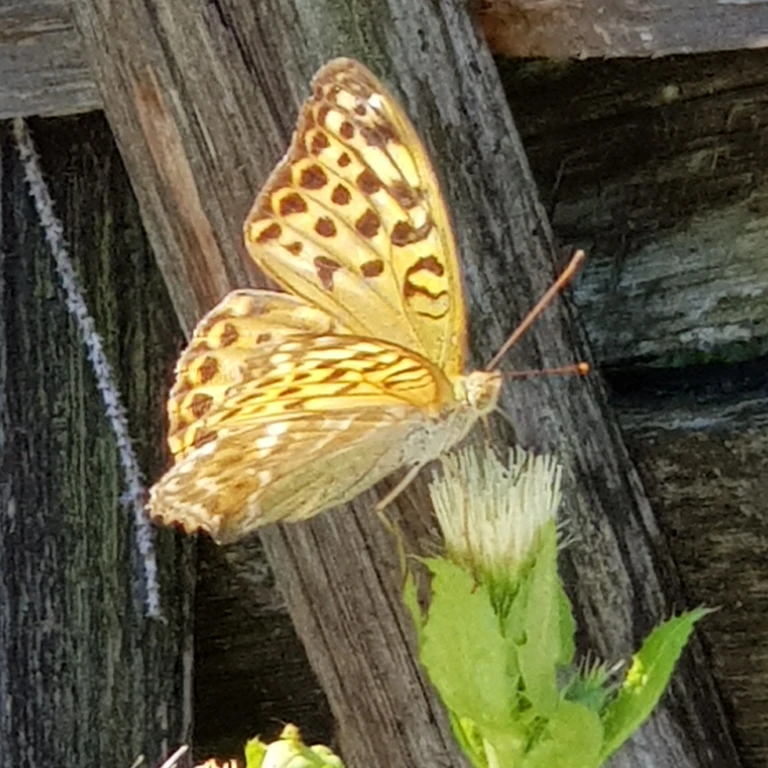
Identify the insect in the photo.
Argynnis paphia
